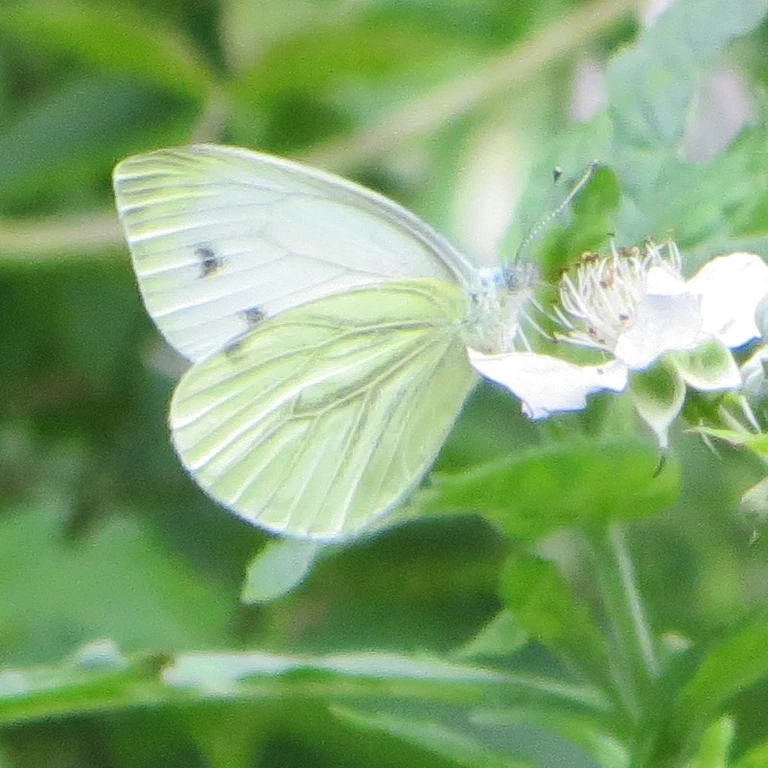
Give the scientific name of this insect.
Pieris napi
